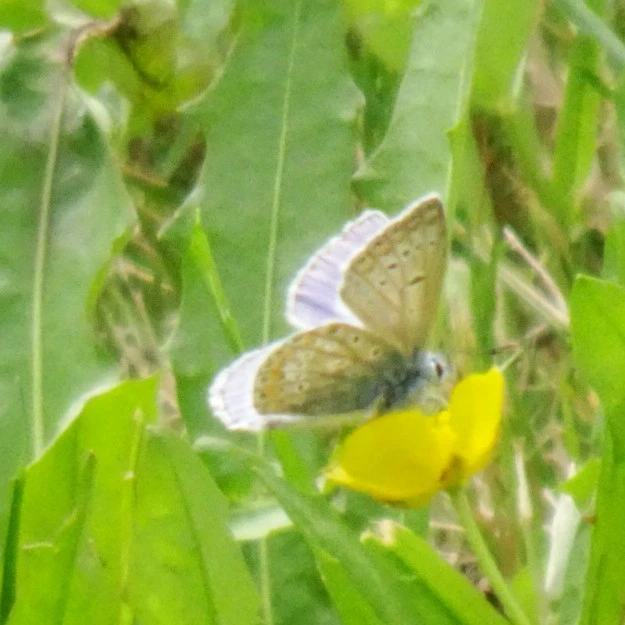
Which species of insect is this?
Polyommatus icarus
